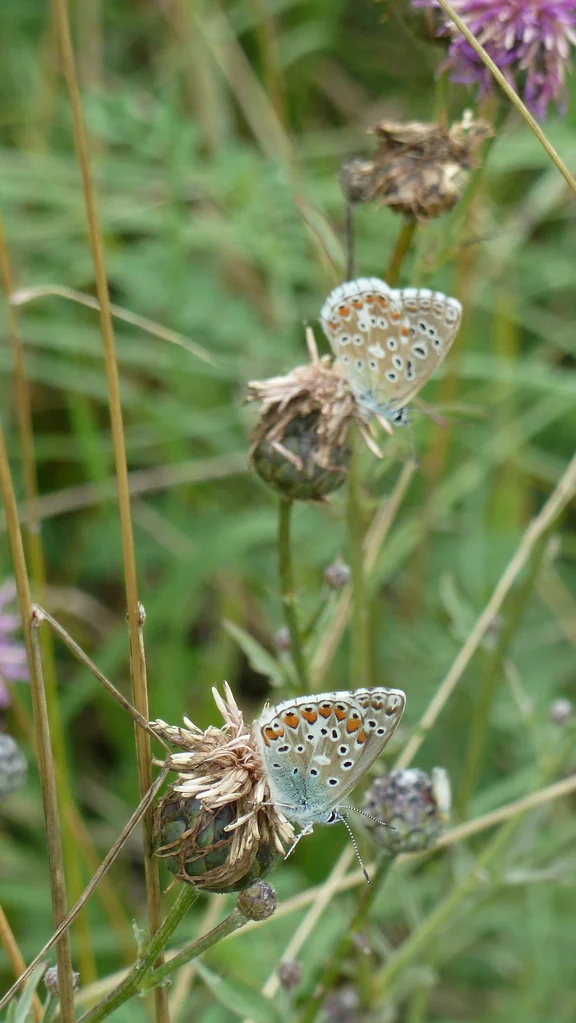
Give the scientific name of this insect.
Lysandra bellargus
